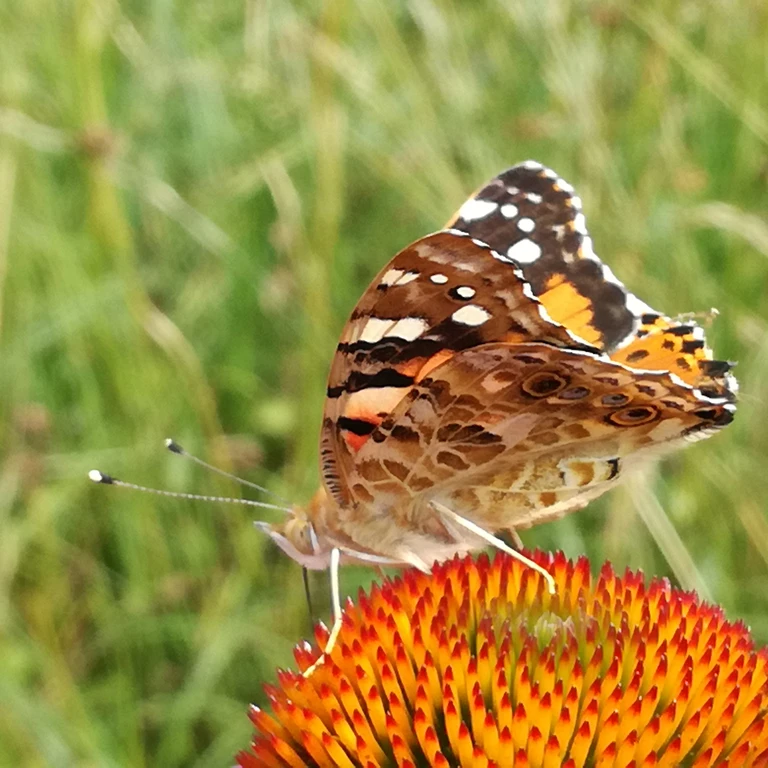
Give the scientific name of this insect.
Vanessa cardui
